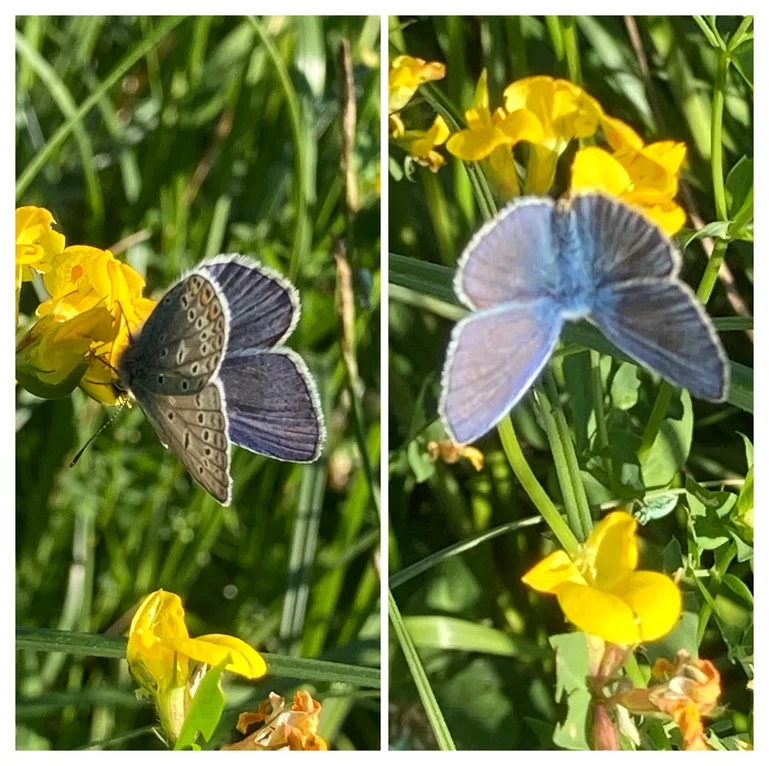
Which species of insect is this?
Polyommatus icarus
